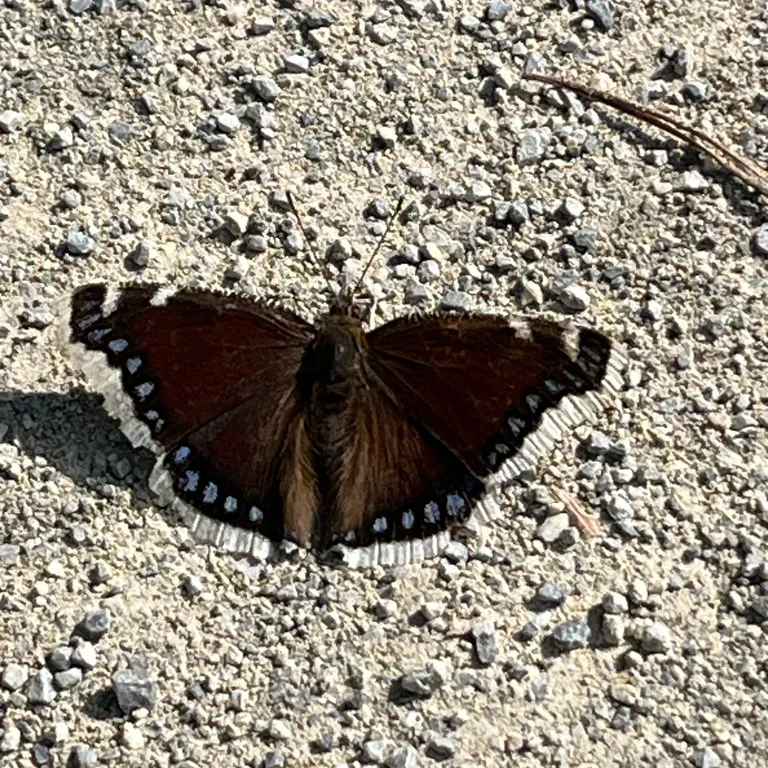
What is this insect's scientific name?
Nymphalis antiopa
